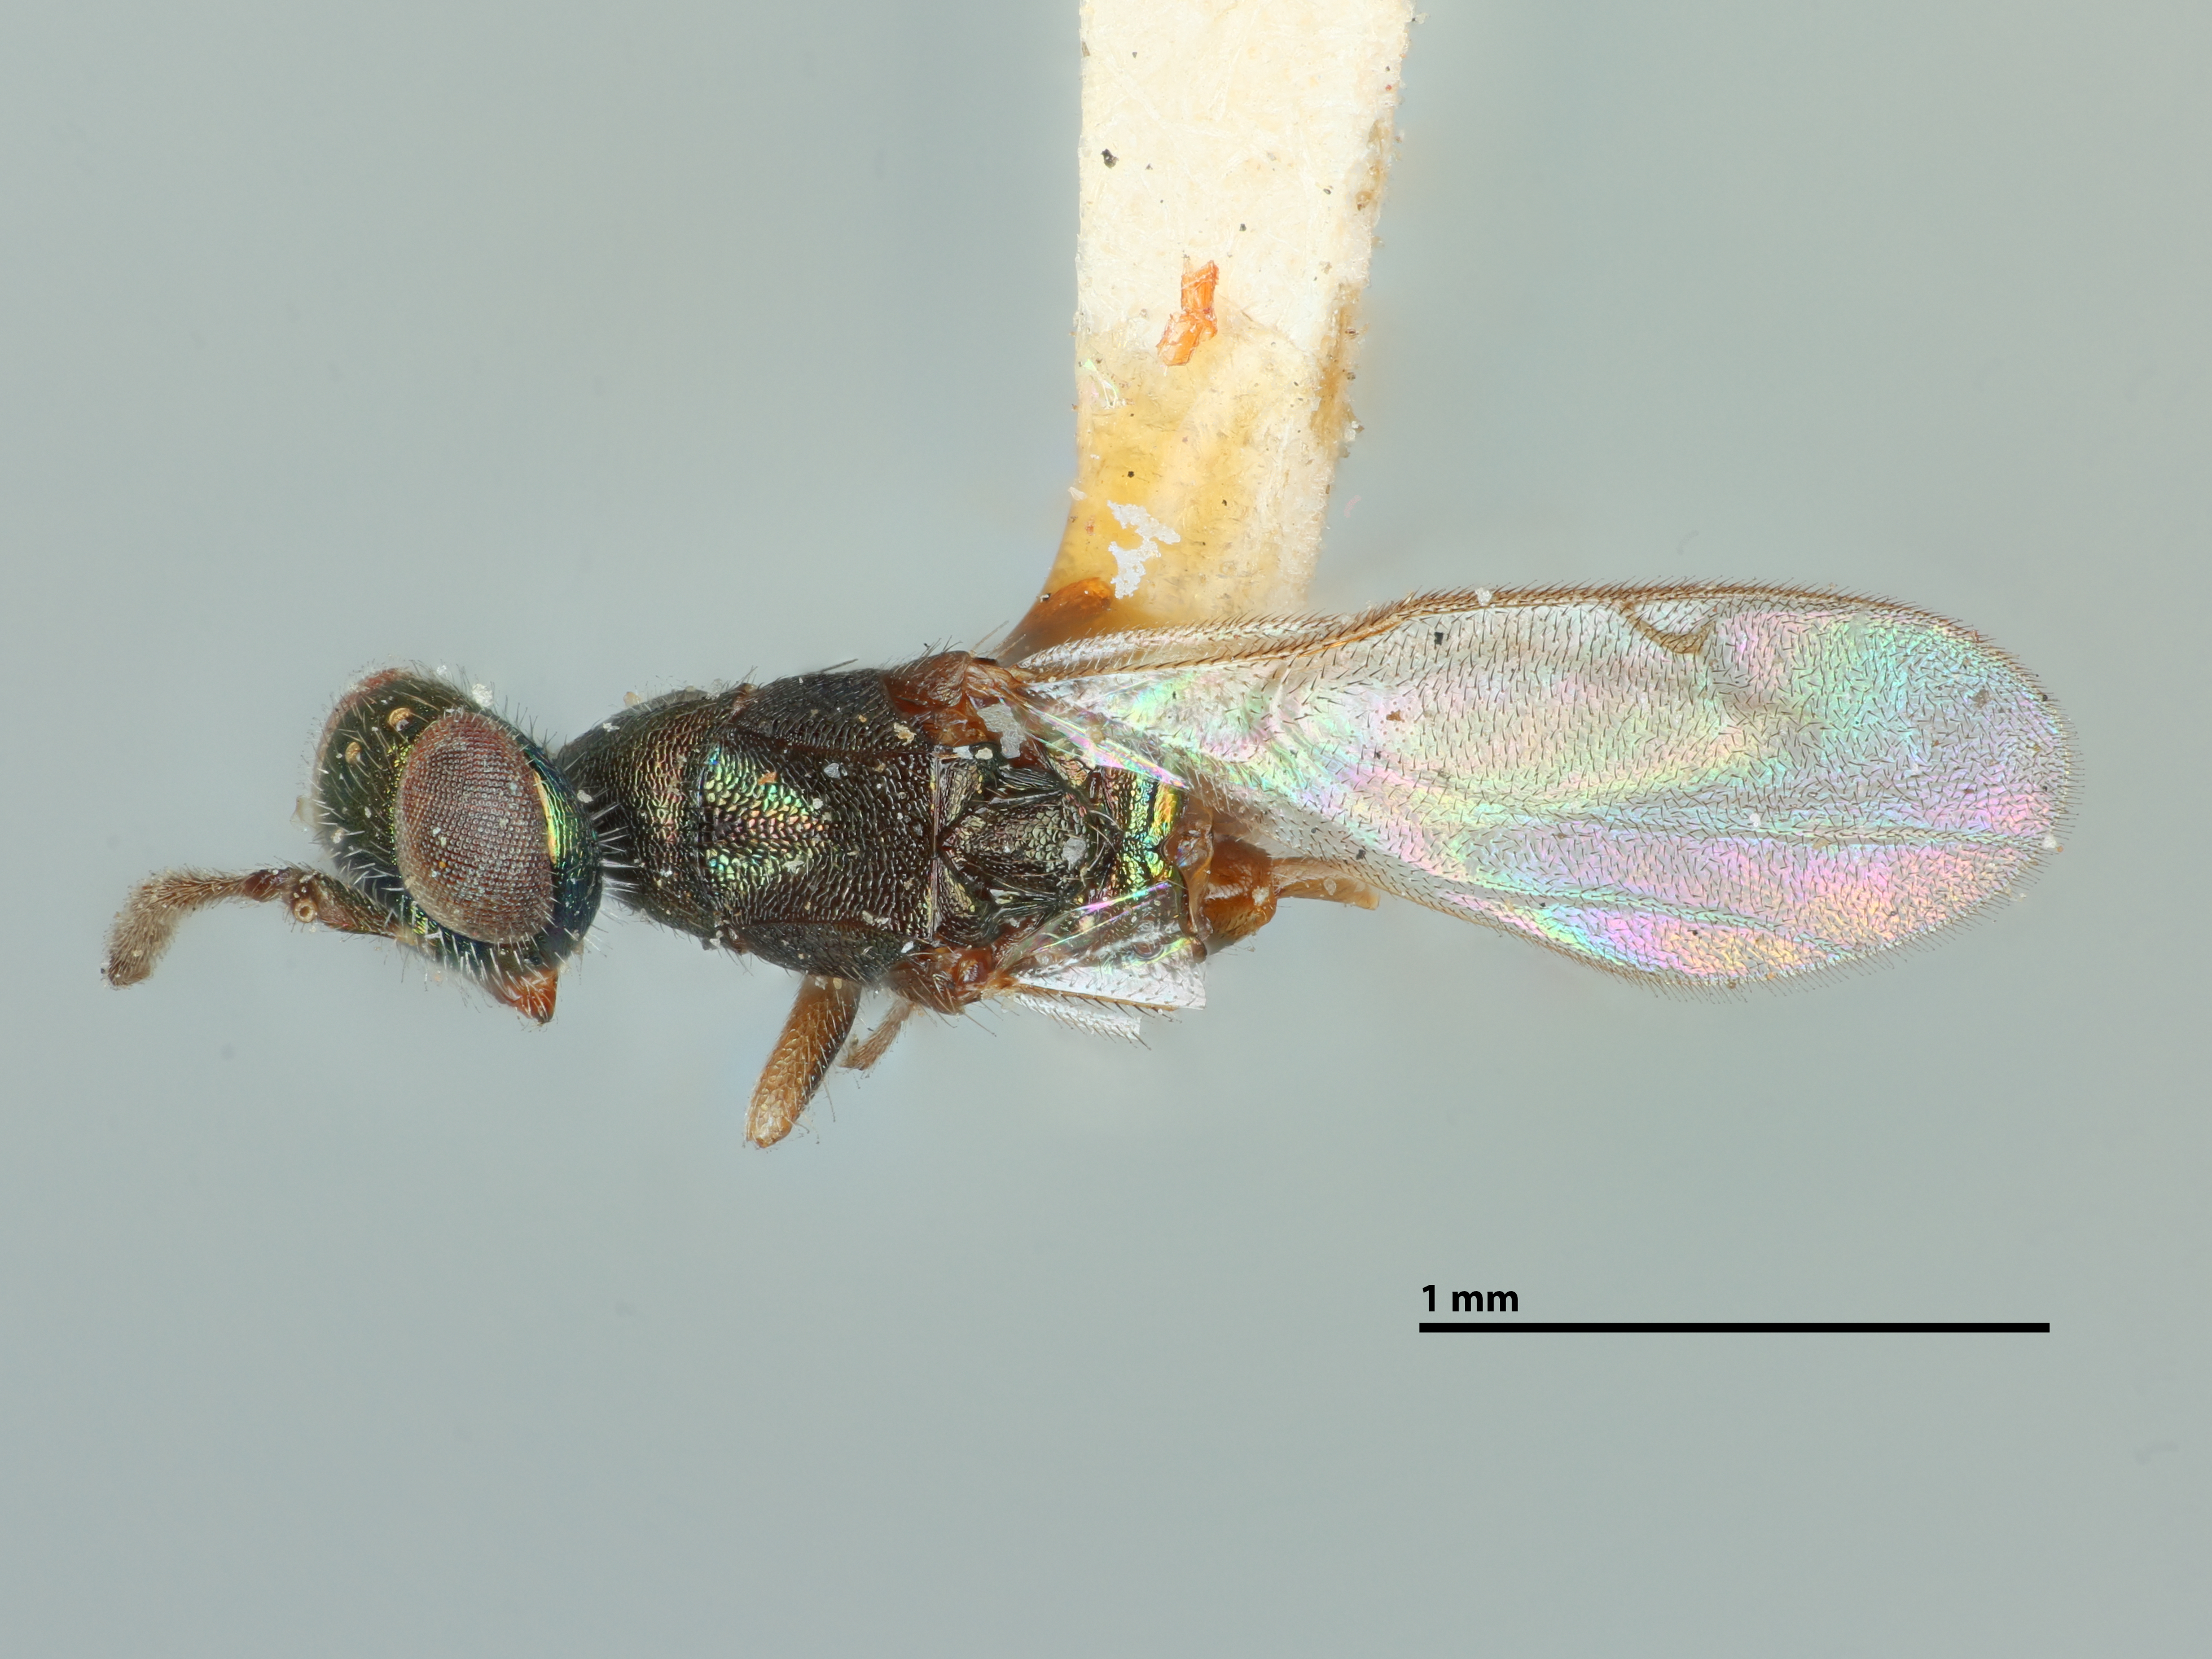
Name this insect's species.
Halidea schwarzi
